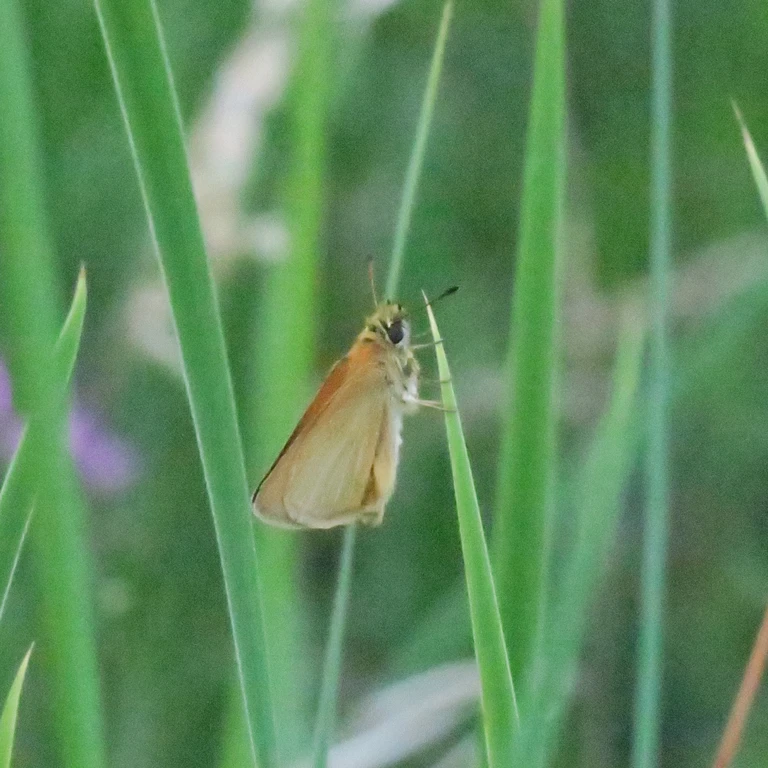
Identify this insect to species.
Thymelicus lineola
